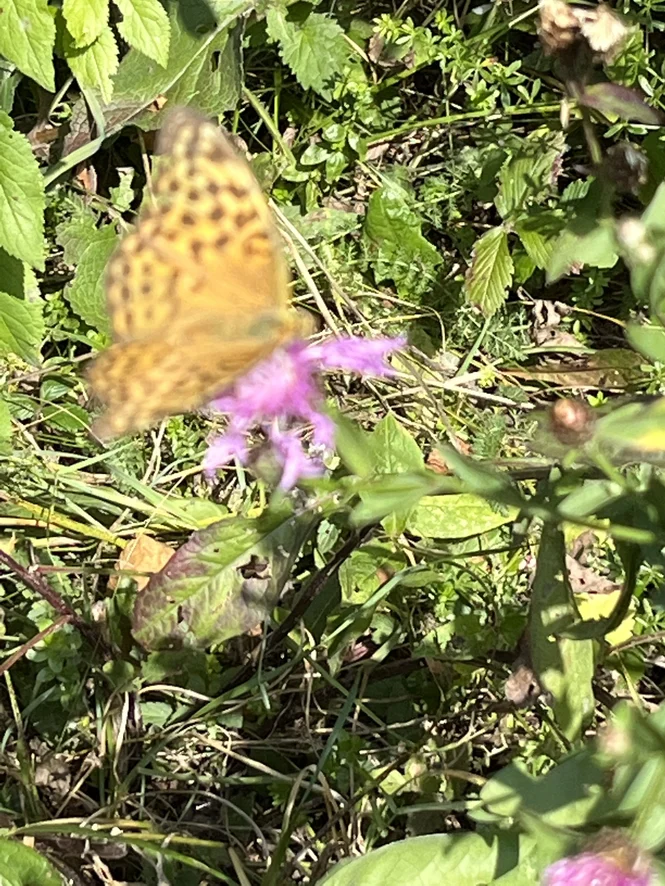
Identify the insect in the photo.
Argynnis paphia
